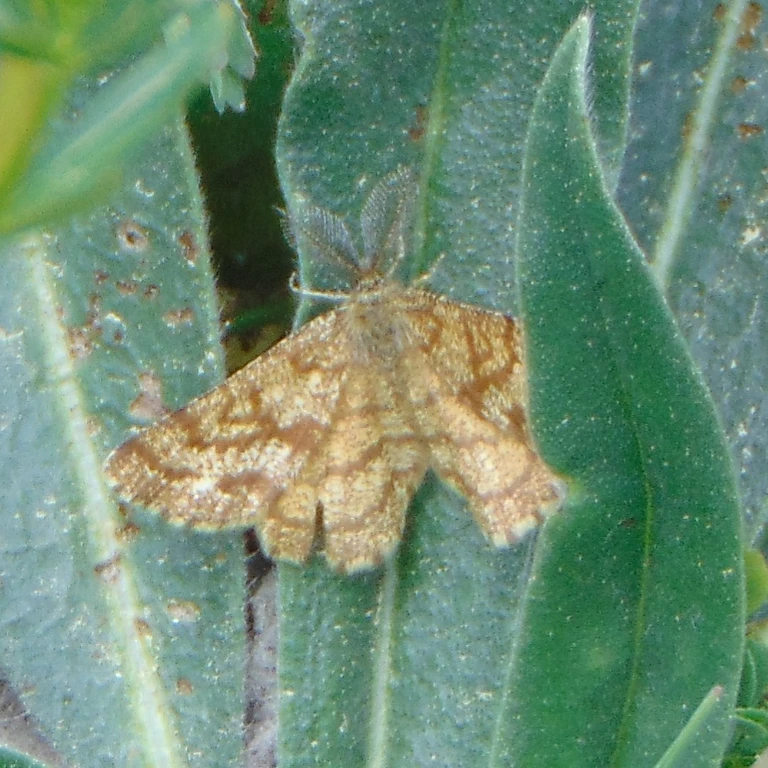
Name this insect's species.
Ematurga atomaria
